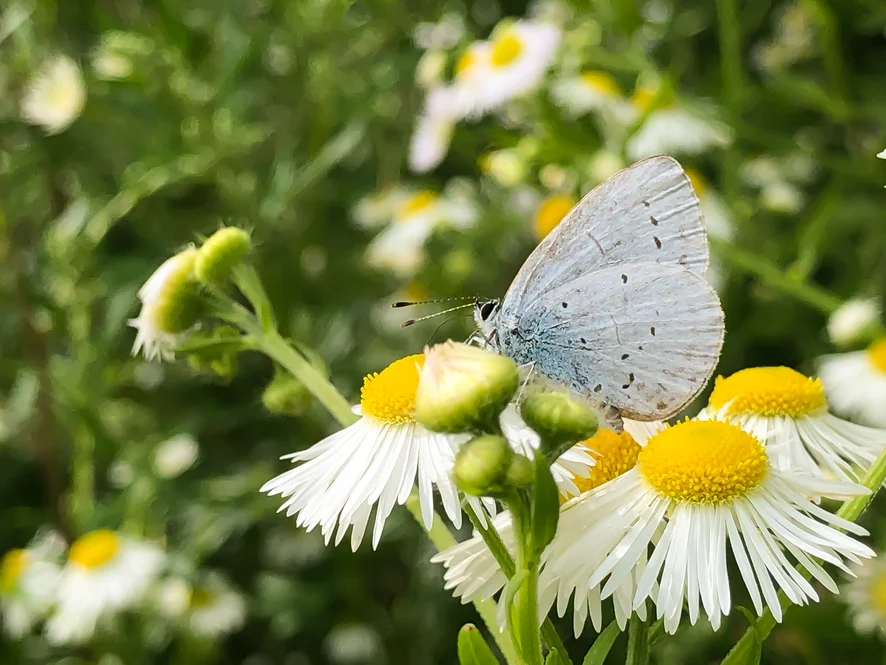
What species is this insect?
Celastrina argiolus
